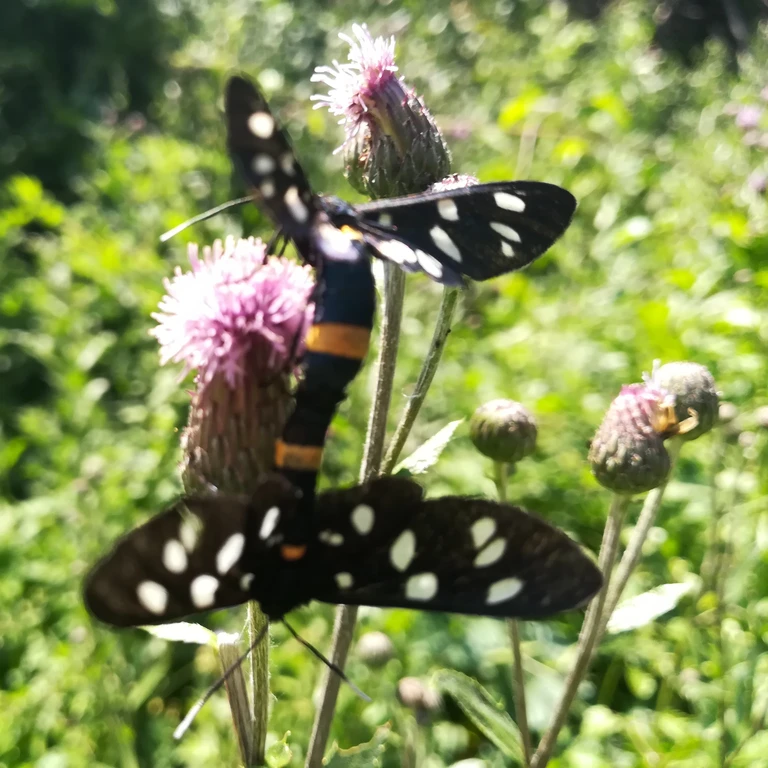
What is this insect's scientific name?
Amata phegea
